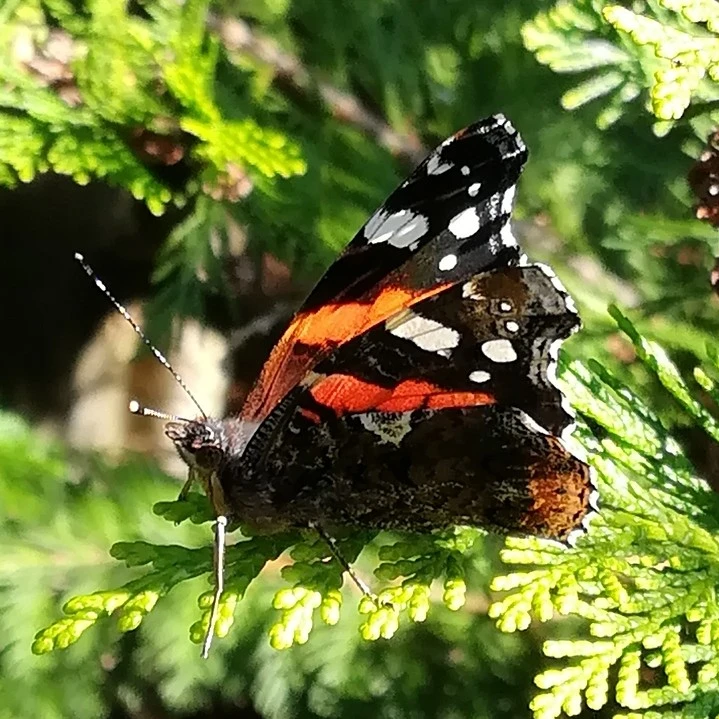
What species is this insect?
Vanessa atalanta
